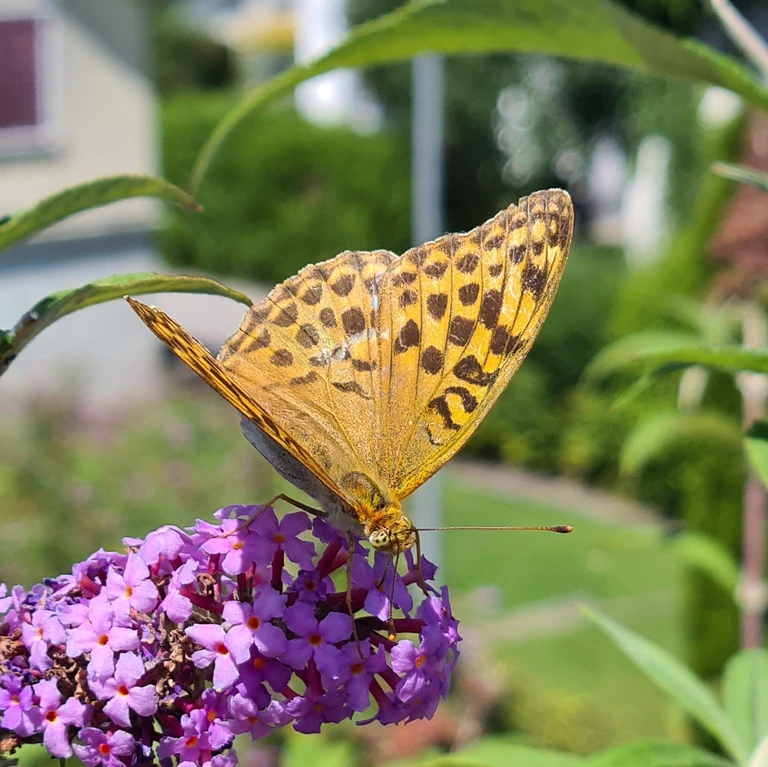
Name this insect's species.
Argynnis paphia
